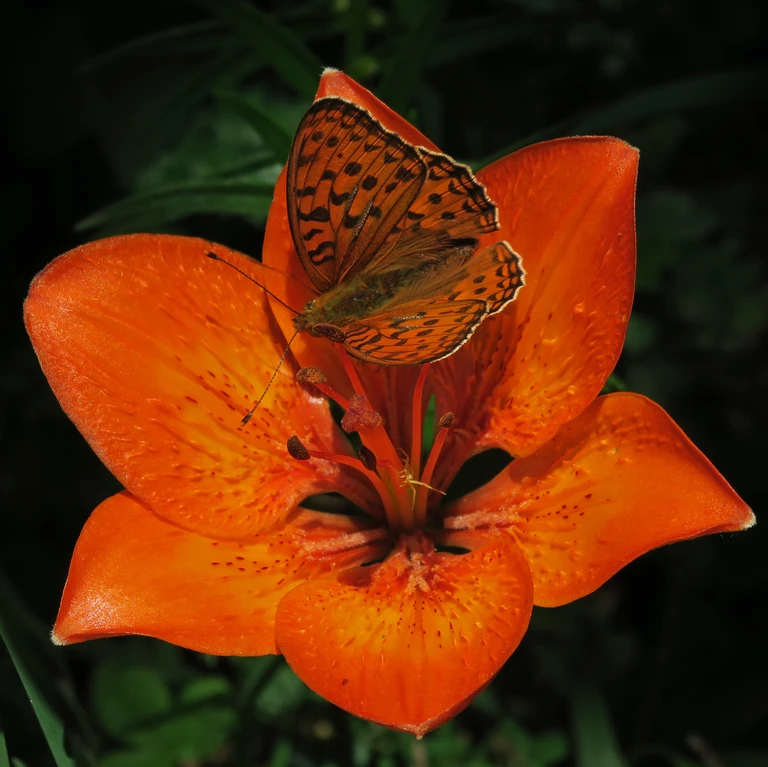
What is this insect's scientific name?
Fabriciana adippe
